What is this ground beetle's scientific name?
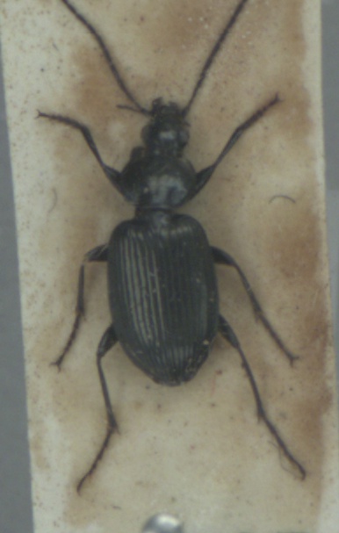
Agonum viduum
